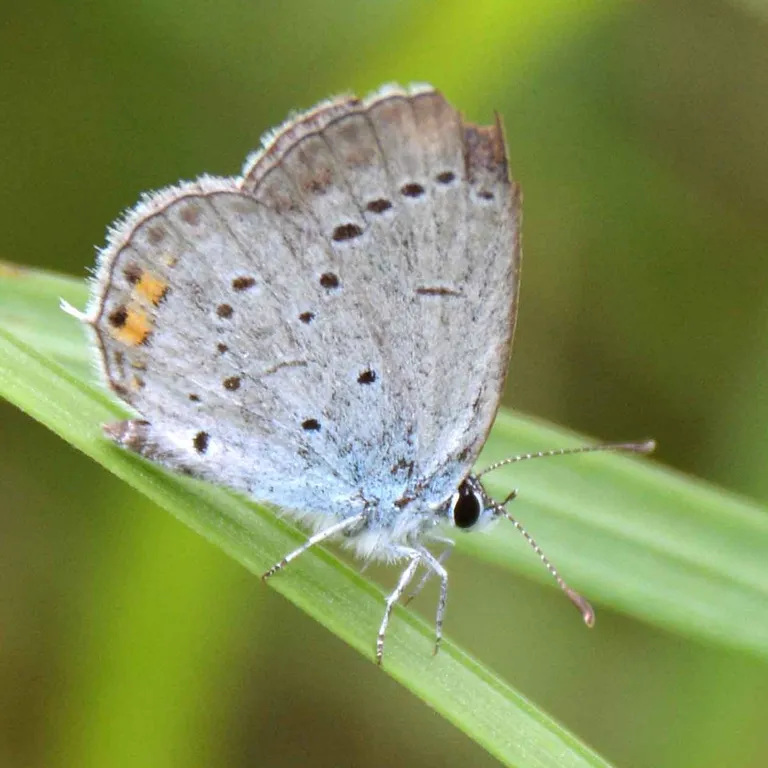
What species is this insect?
Cupido argiades (also Elkalyce argiades)
